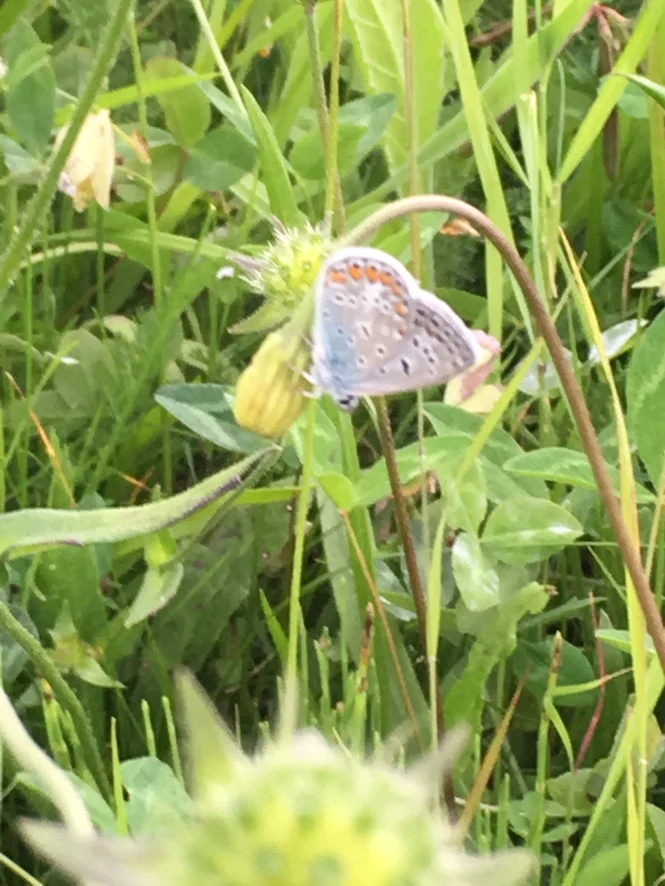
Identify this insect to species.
Polyommatus icarus
